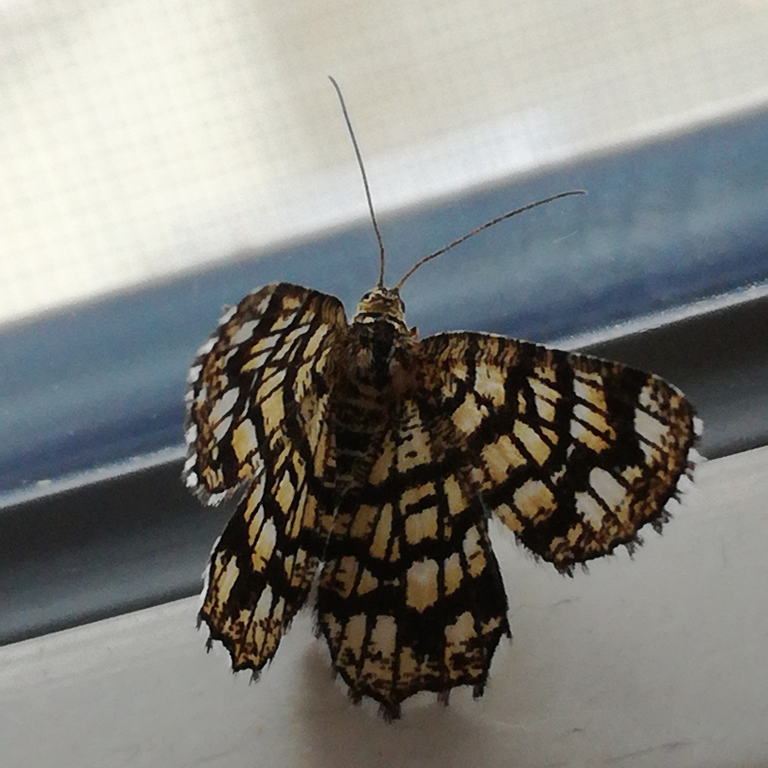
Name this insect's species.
Chiasmia clathrata
